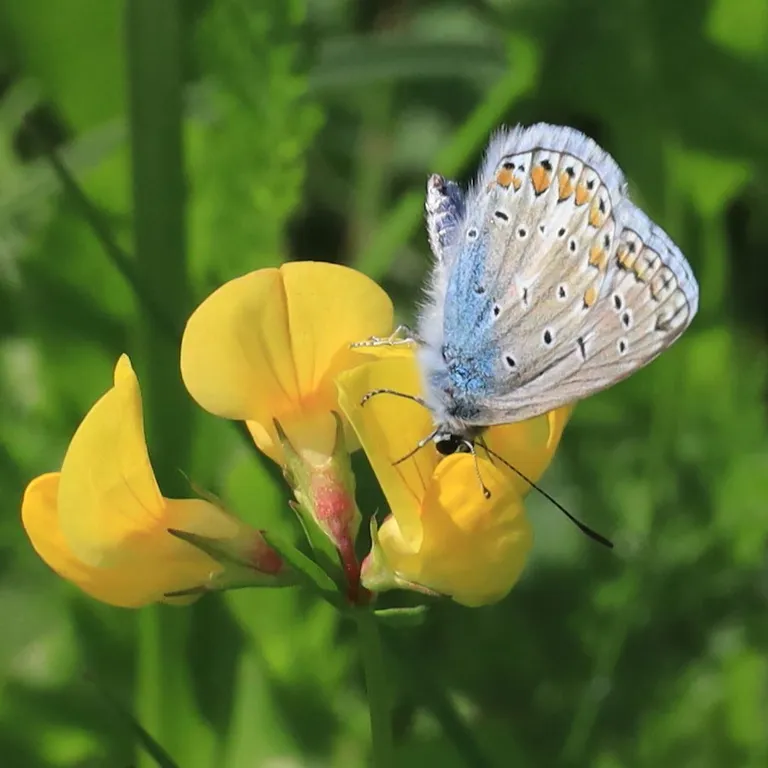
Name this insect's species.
Polyommatus icarus
